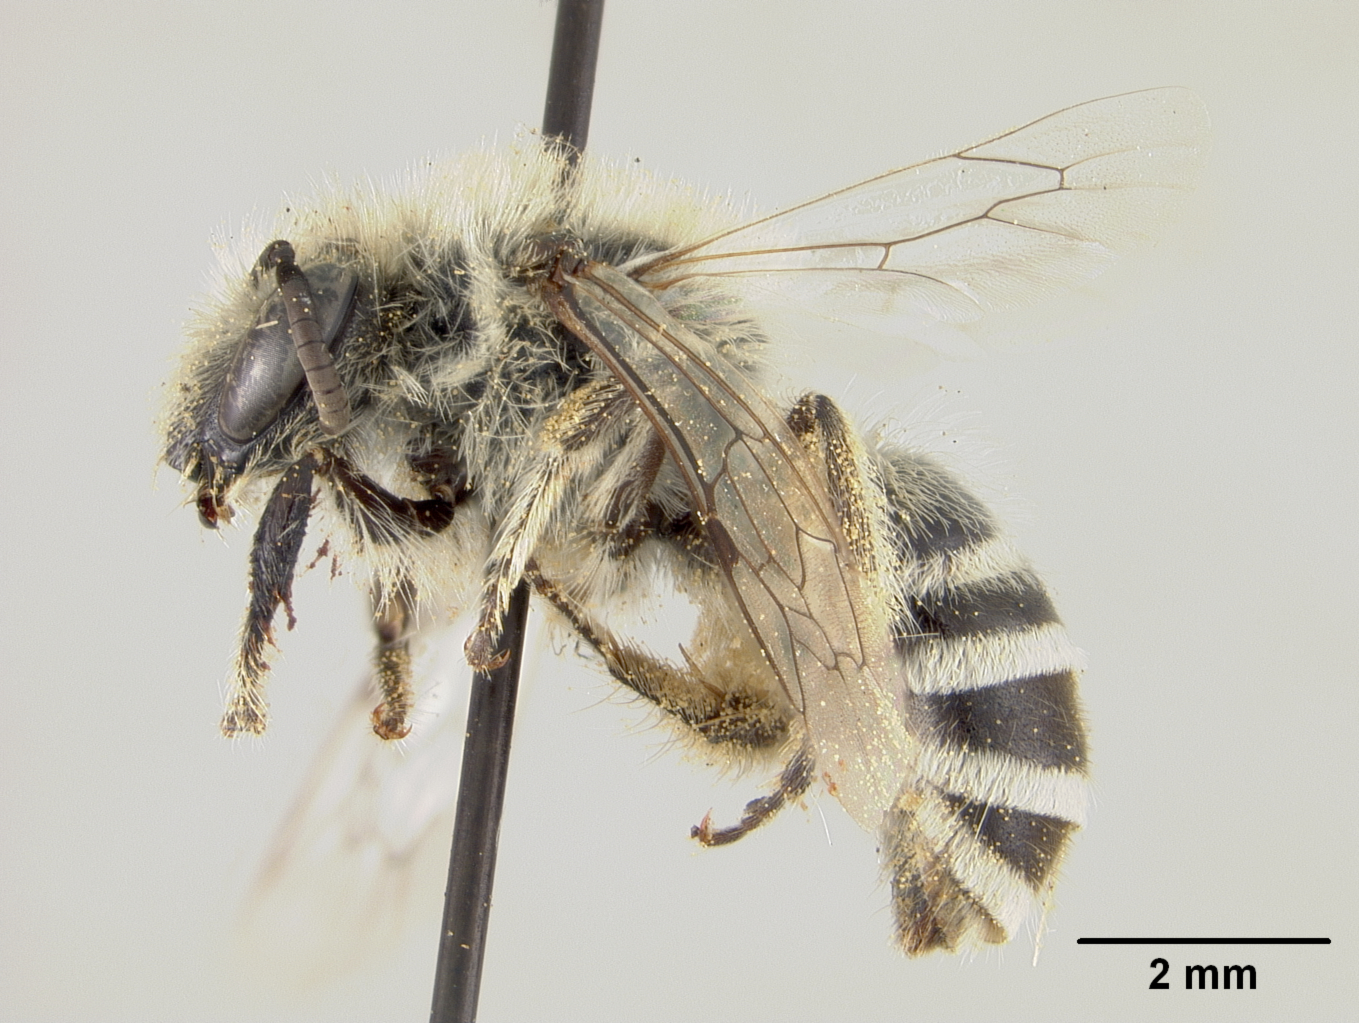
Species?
Colletes arenicola
